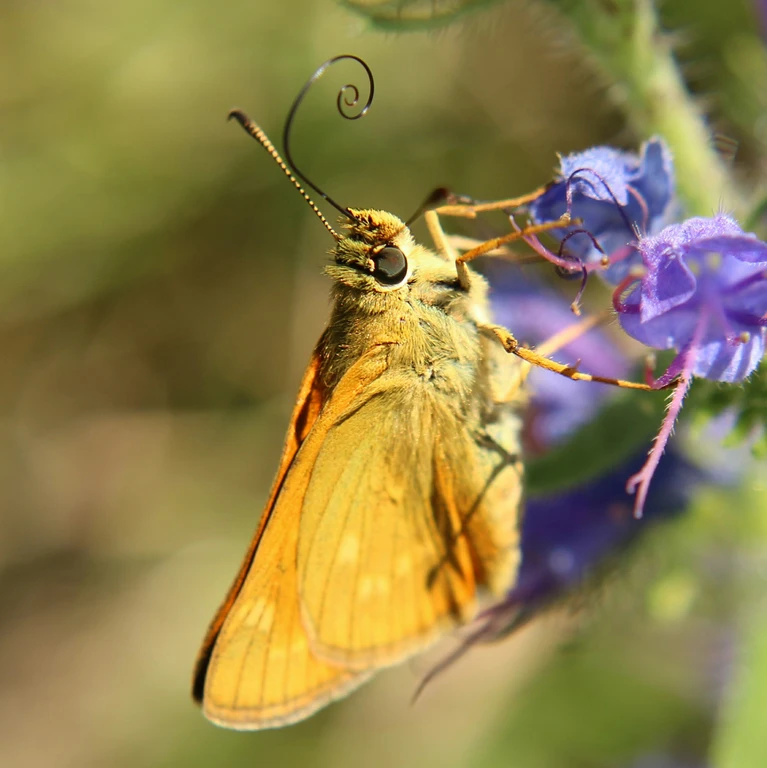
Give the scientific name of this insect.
Ochlodes sylvanus (also Ochlodes venata)
